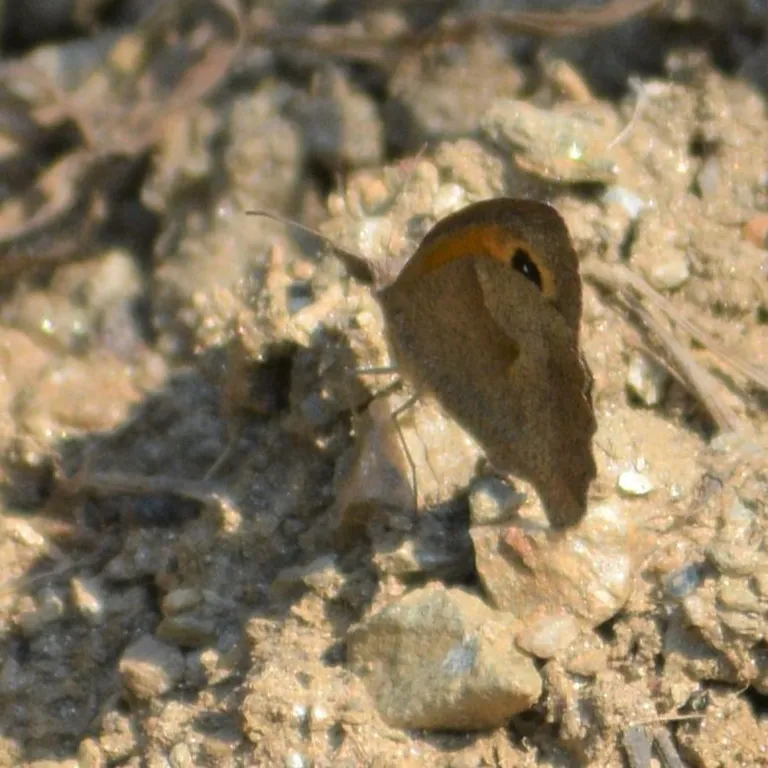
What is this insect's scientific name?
Maniola jurtina
